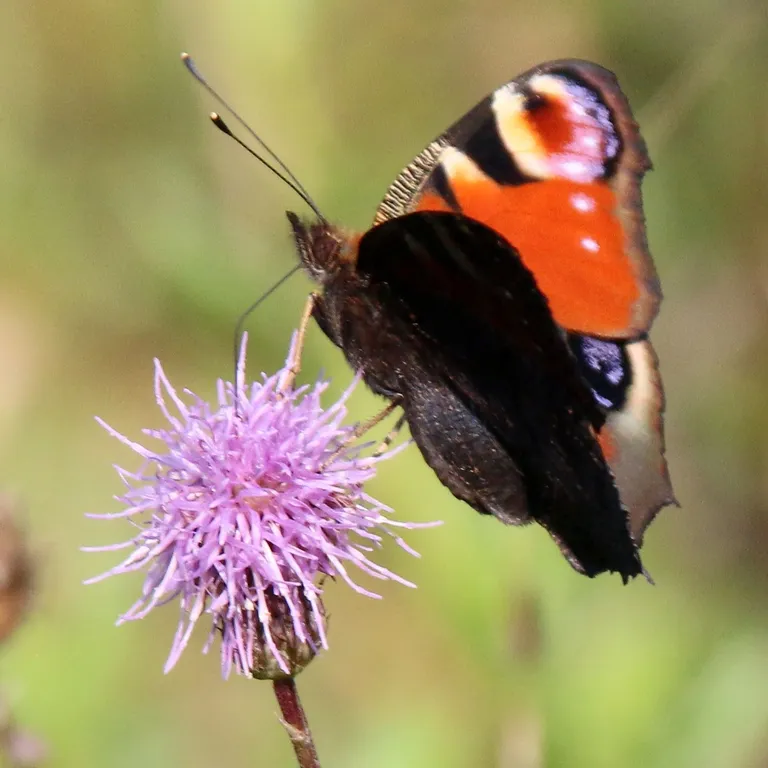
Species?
Aglais io
